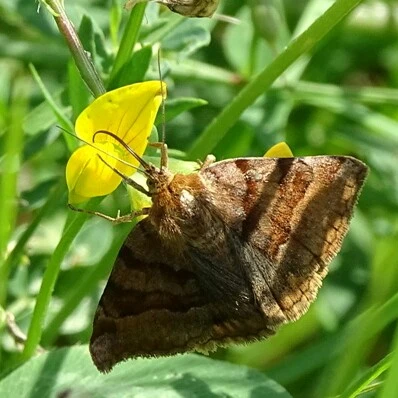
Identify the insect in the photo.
Euclidia glyphica
